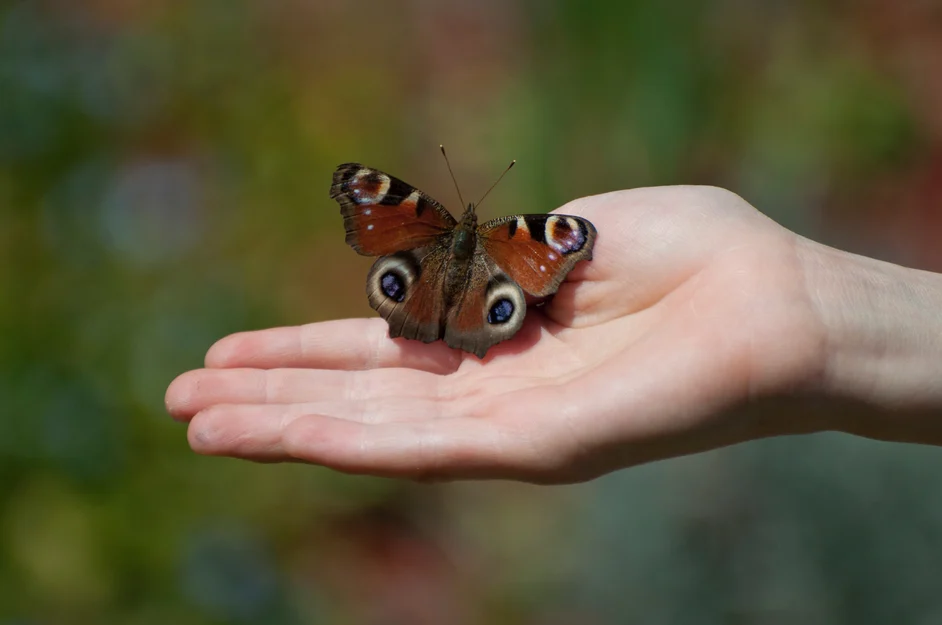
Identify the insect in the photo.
Aglais io
